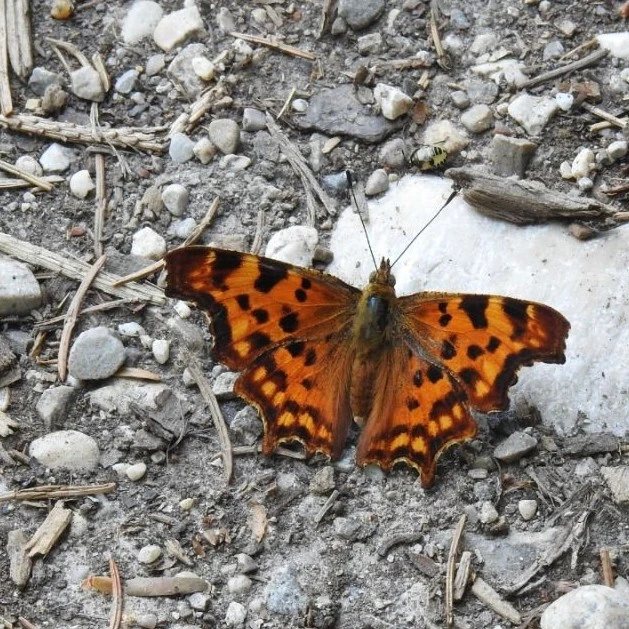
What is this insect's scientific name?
Polygonia c-album
